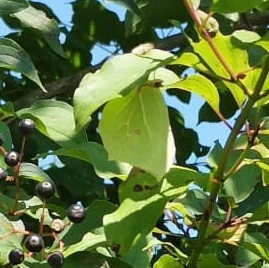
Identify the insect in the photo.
Gonepteryx rhamni
